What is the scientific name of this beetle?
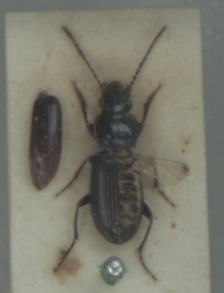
Pterostichus minor
